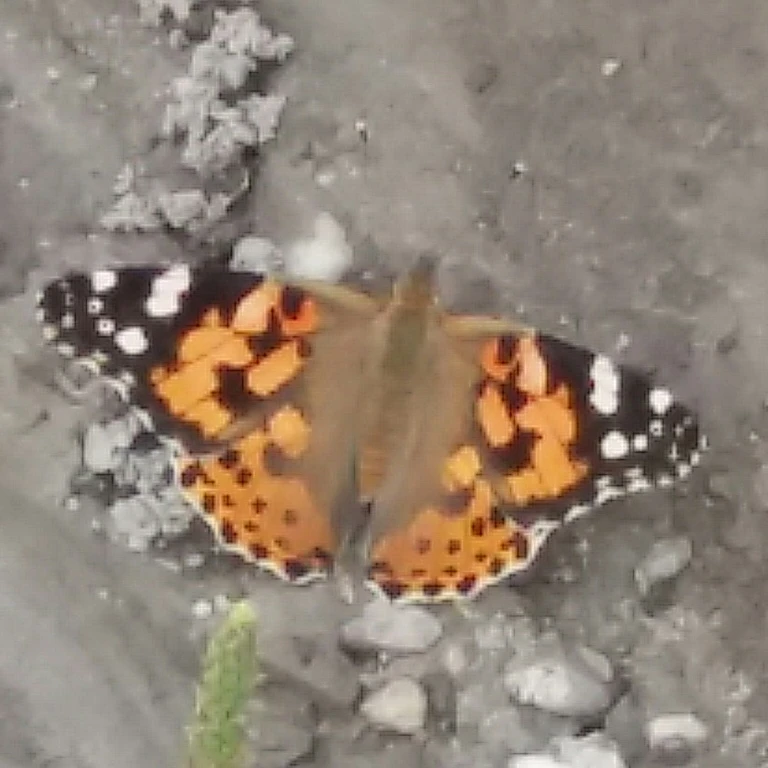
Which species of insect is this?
Vanessa cardui
